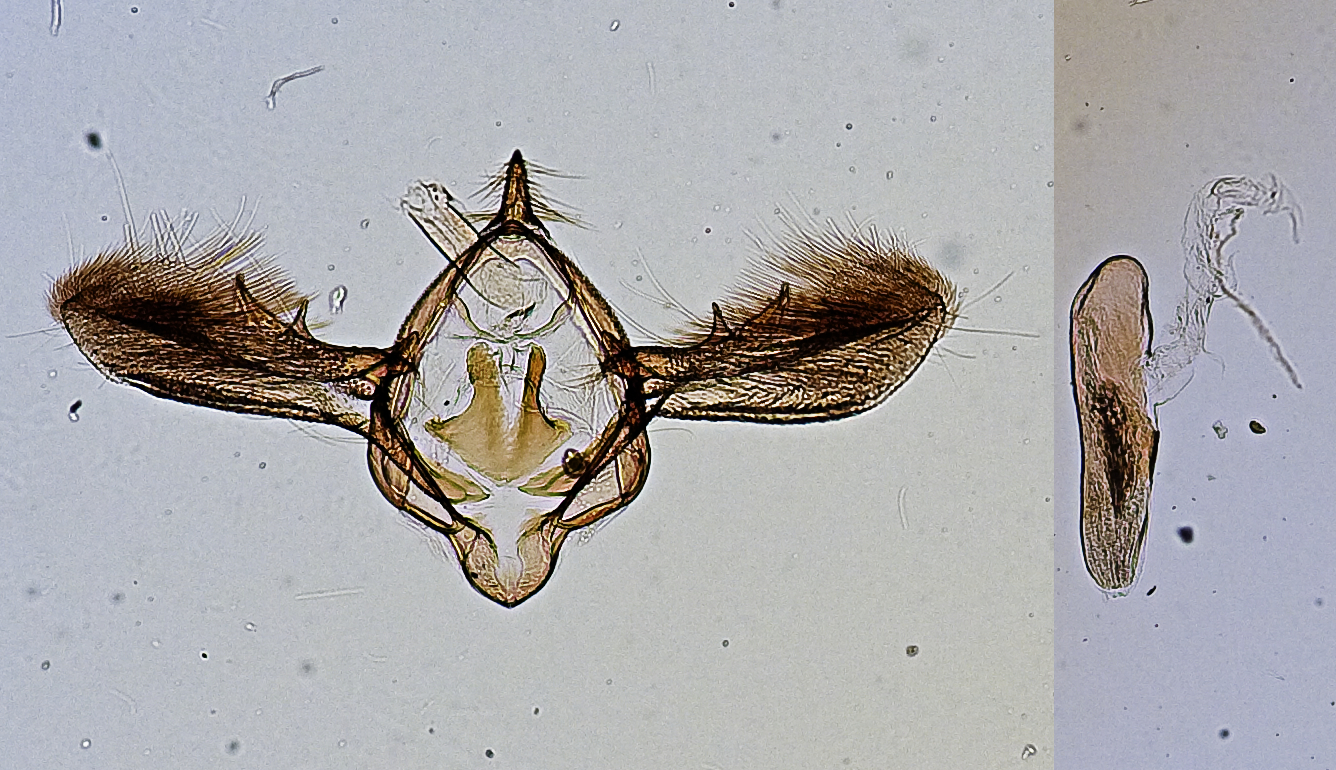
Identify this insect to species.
Eromene virescens
